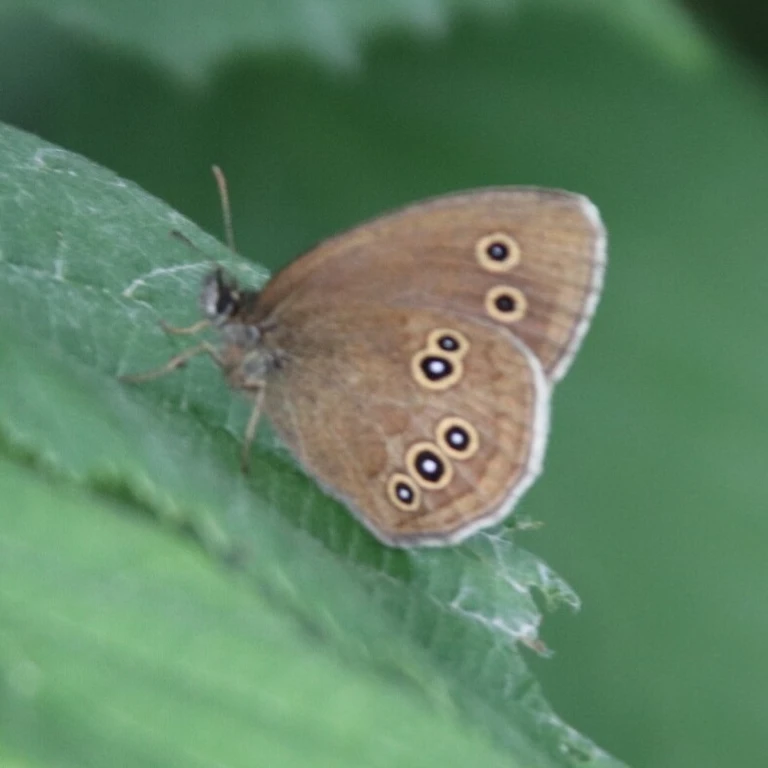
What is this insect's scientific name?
Aphantopus hyperantus
